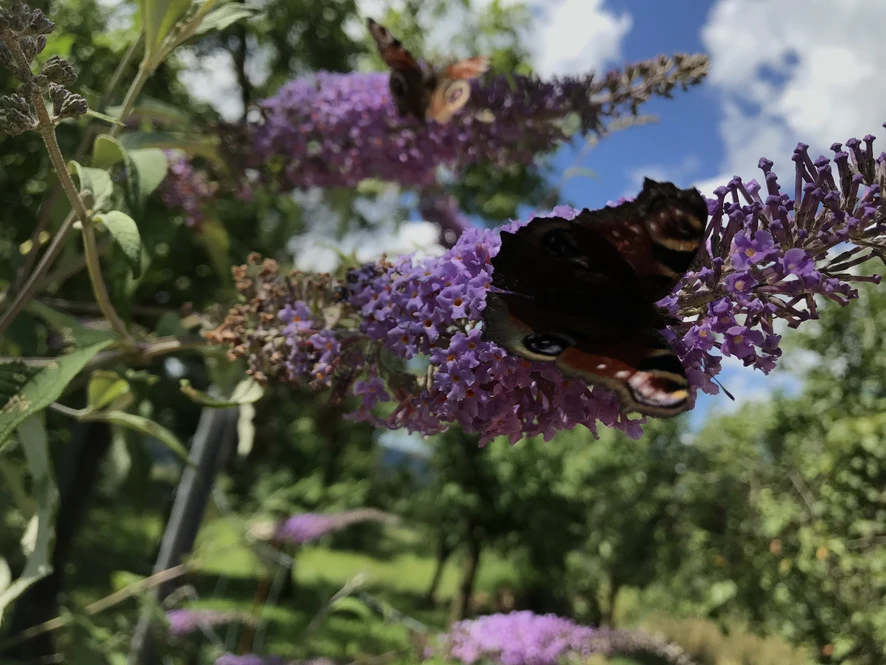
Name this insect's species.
Aglais io
